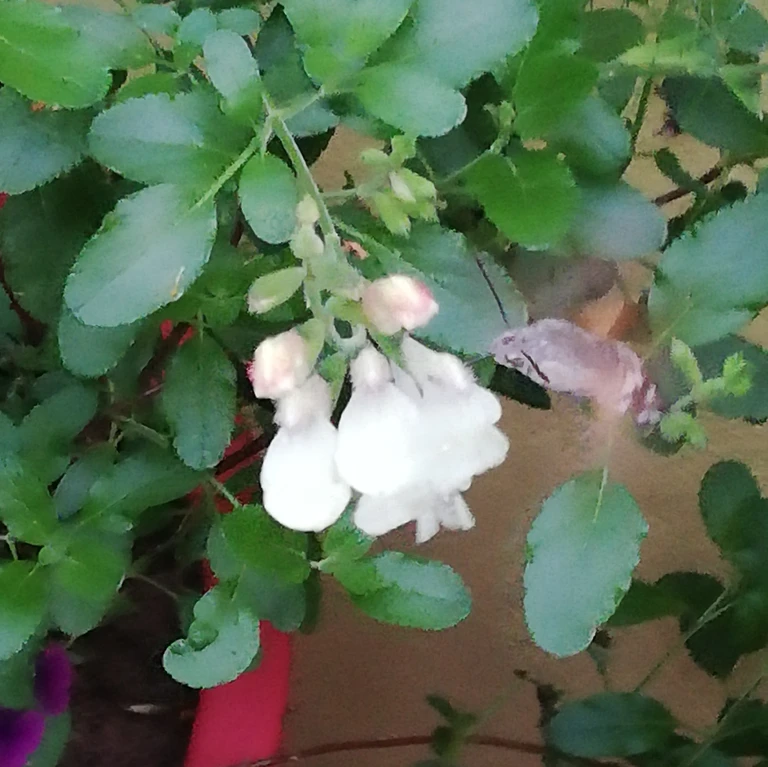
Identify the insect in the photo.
Macroglossum stellatarum
